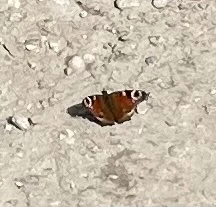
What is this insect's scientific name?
Aglais io
